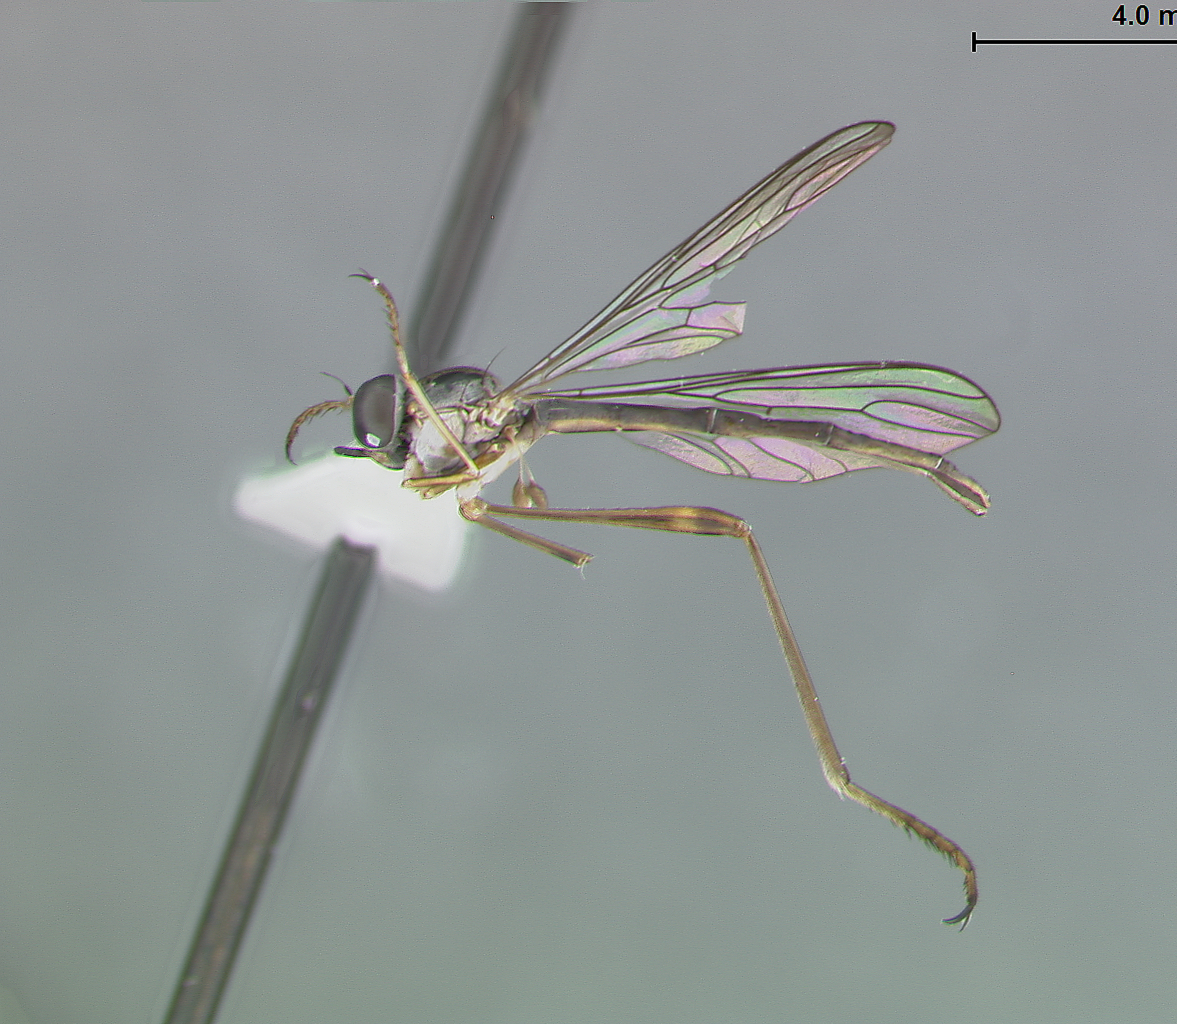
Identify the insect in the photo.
Leptogaster lineatus
